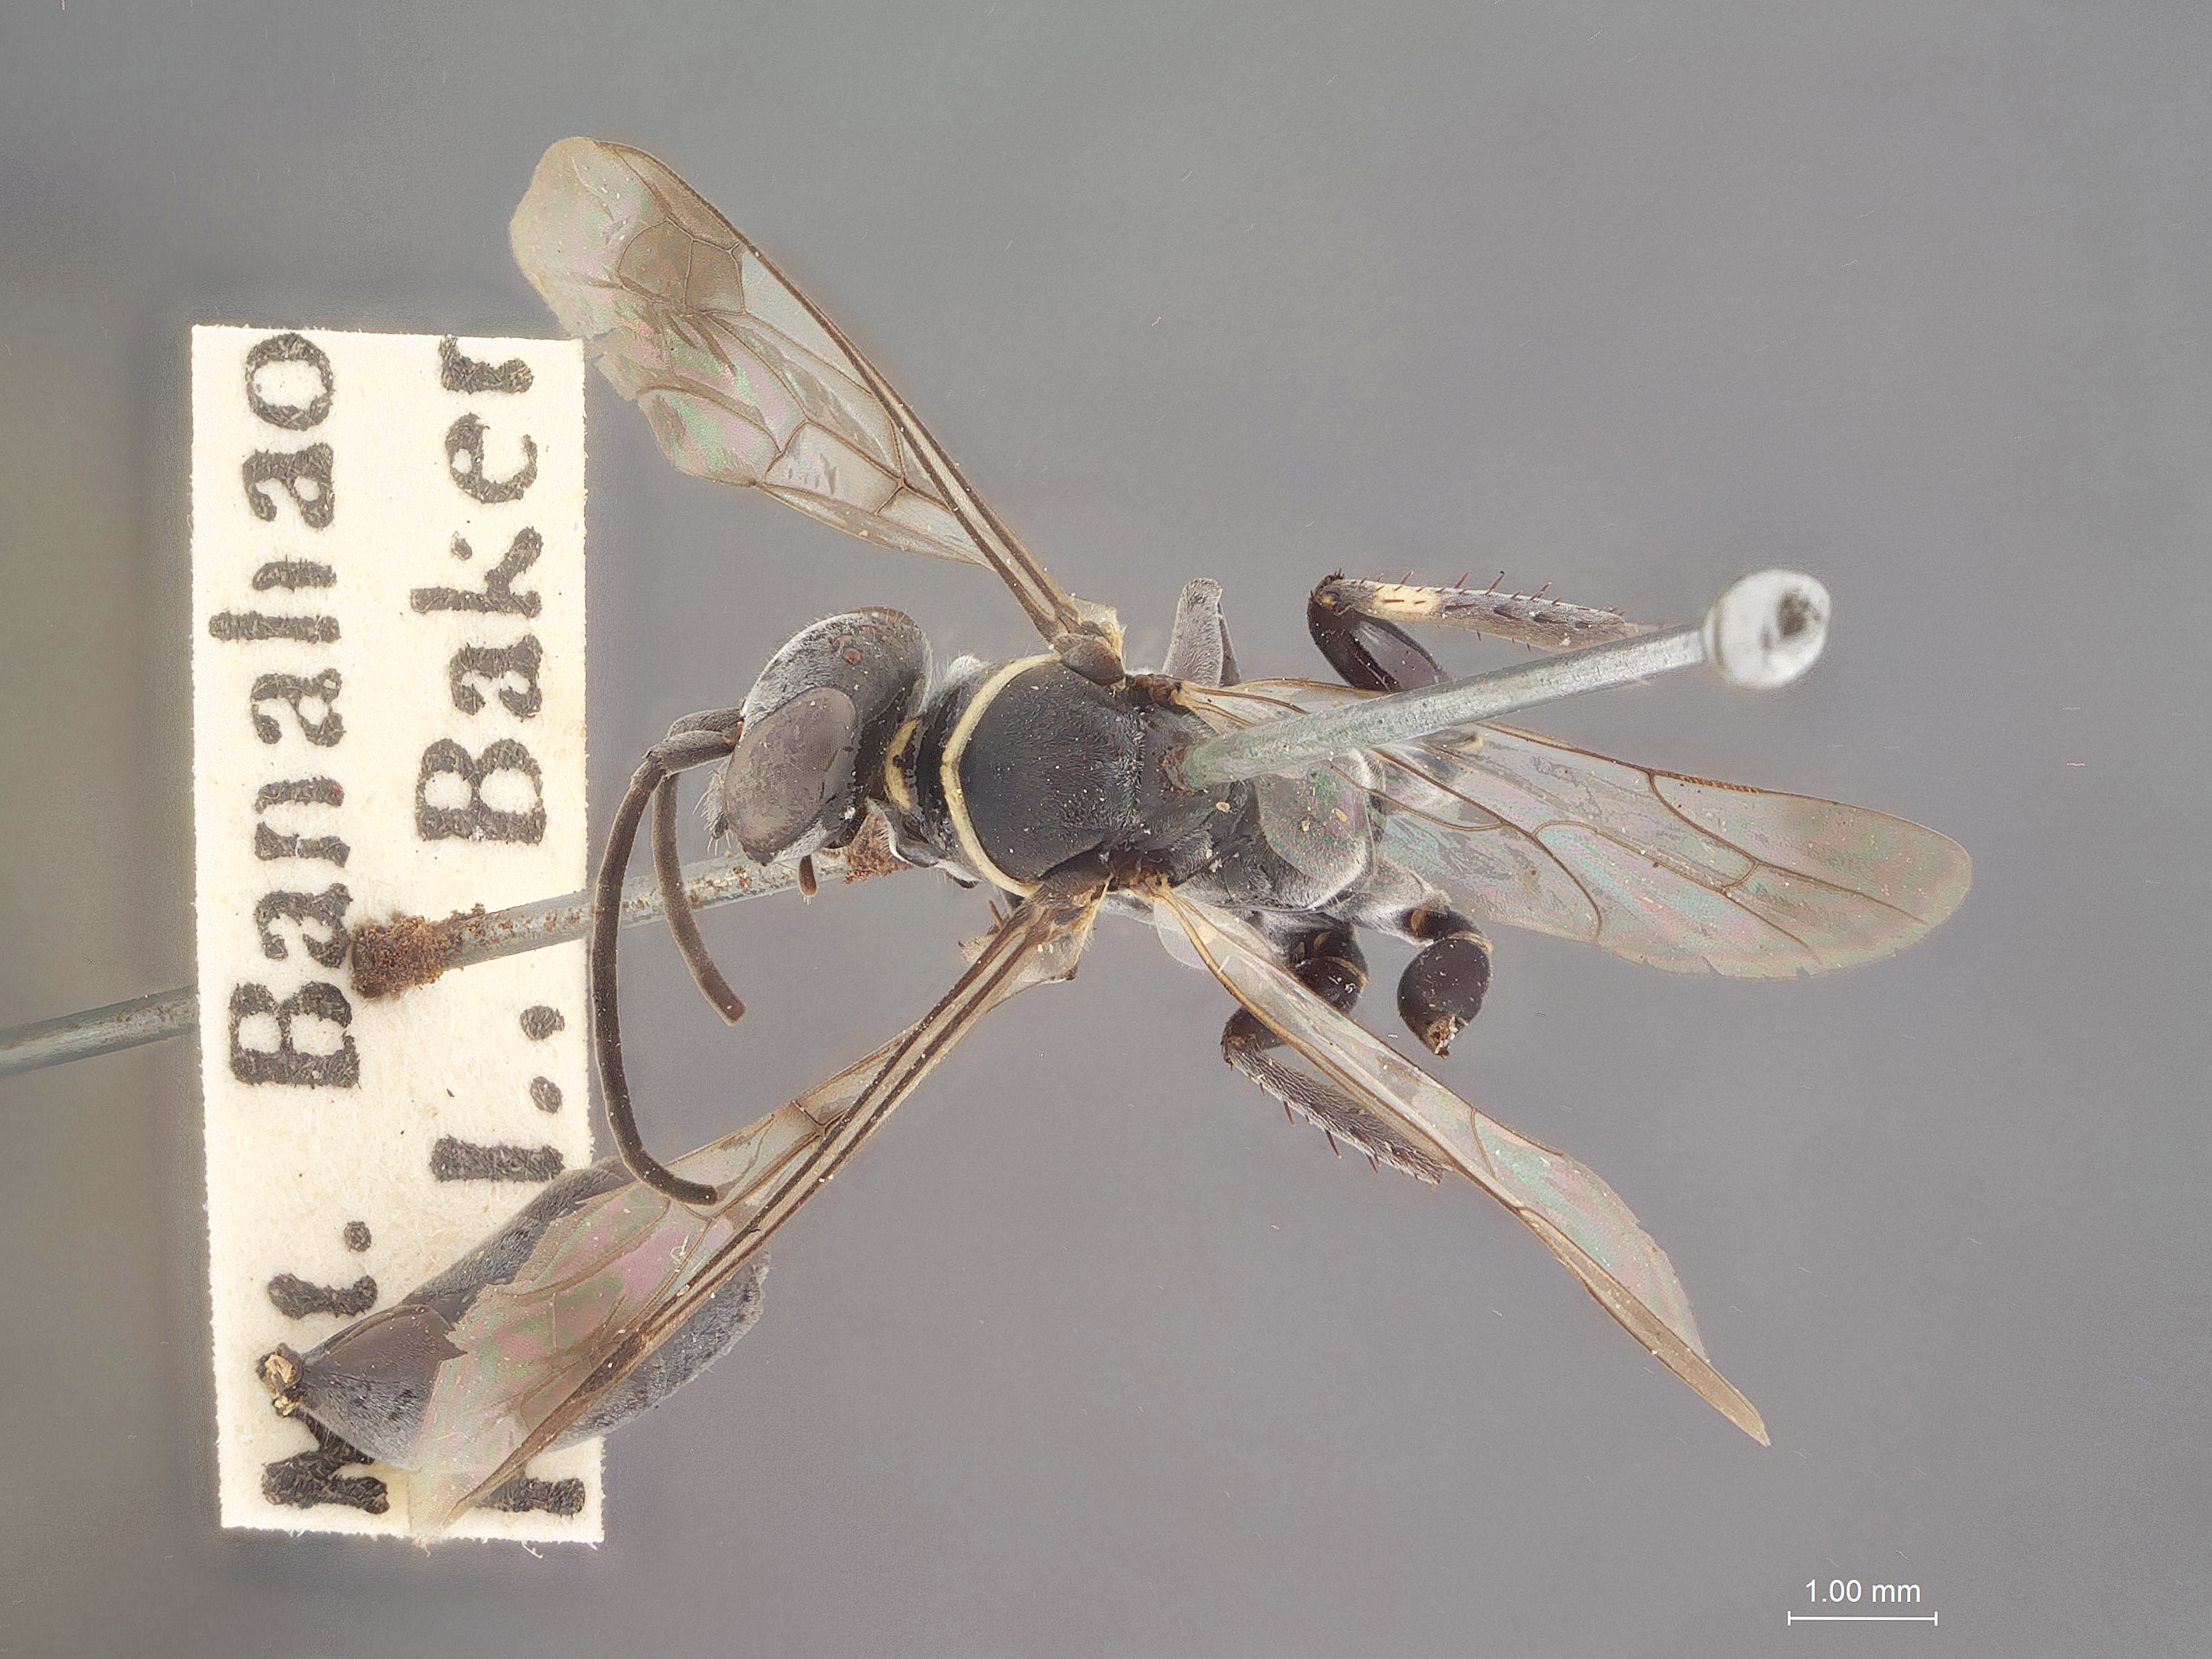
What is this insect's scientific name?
Gymnochares tibialis
